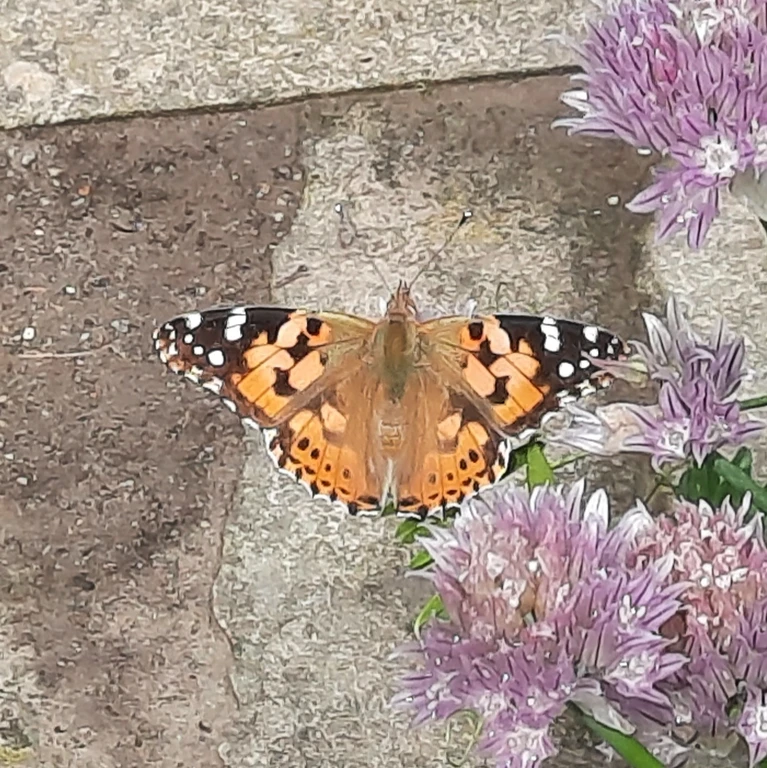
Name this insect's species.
Vanessa cardui
